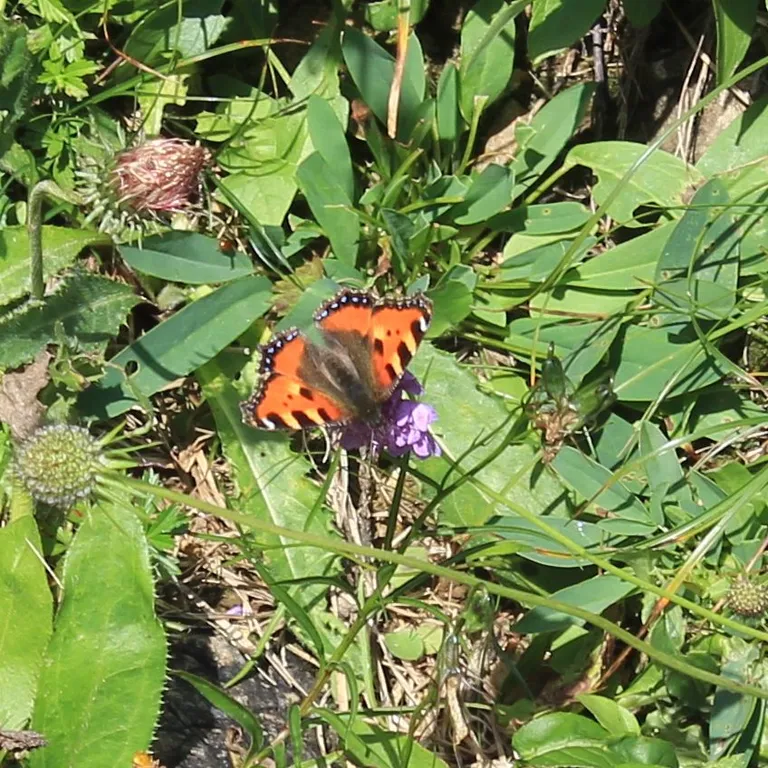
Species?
Aglais urticae
